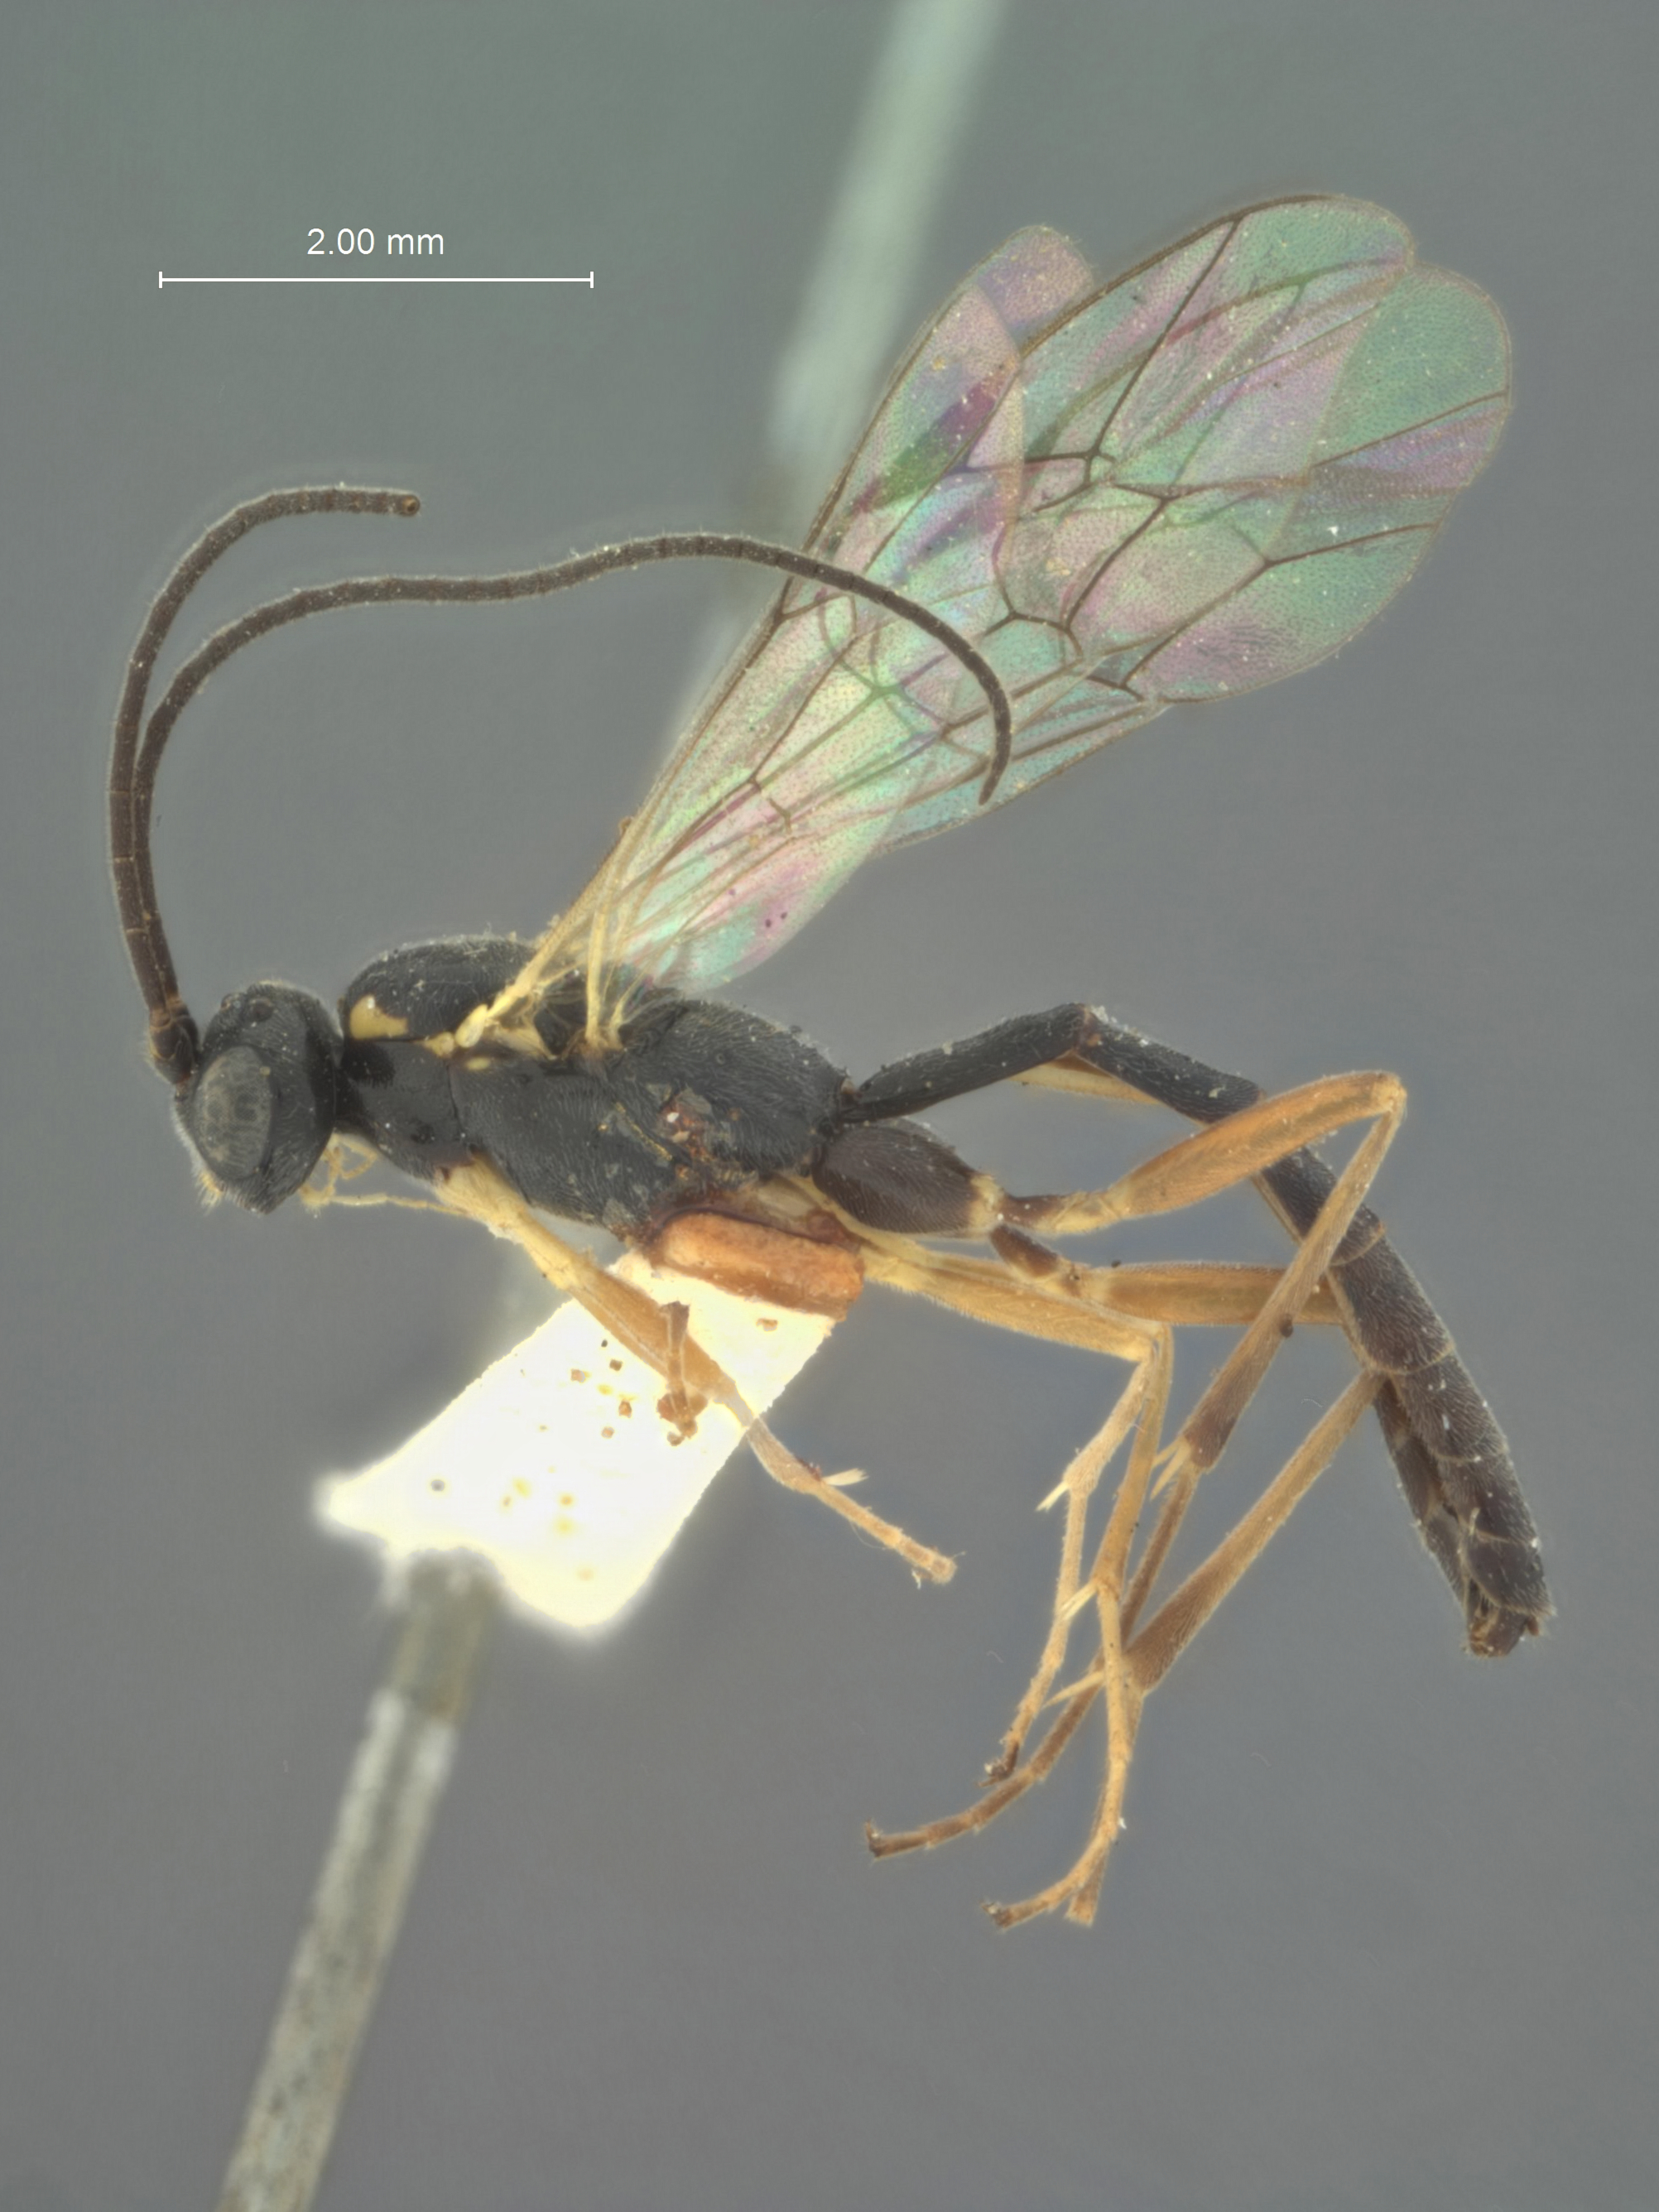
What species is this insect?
Pimplopterus japonicus
